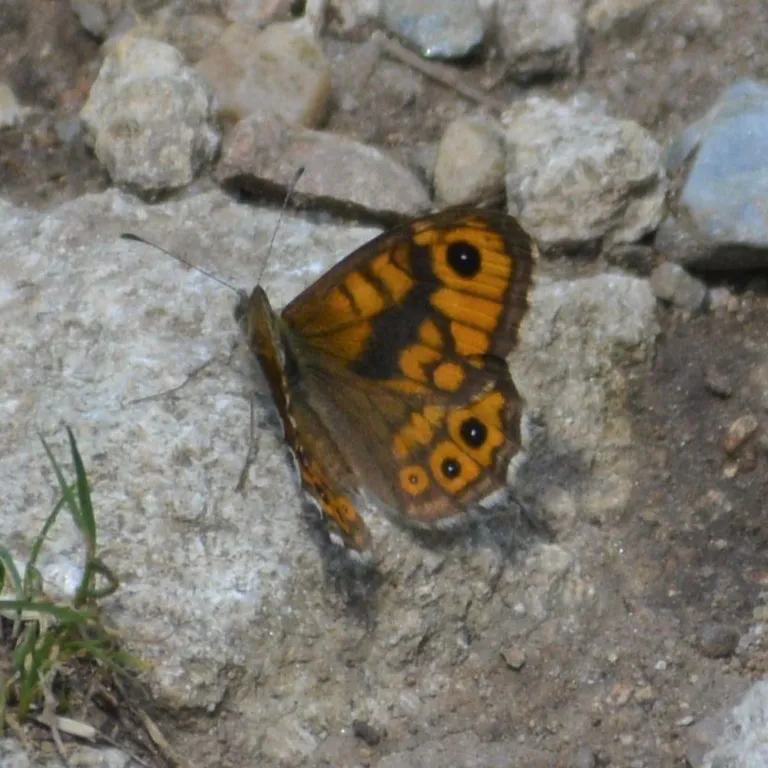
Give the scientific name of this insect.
Lasiommata megera (also Pararge megera)
